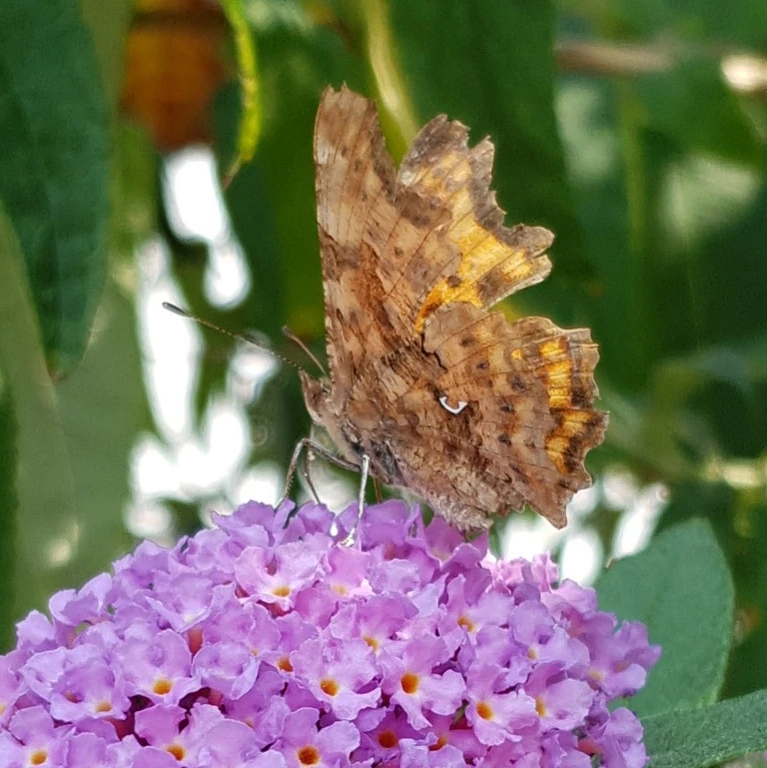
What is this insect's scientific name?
Polygonia c-album
